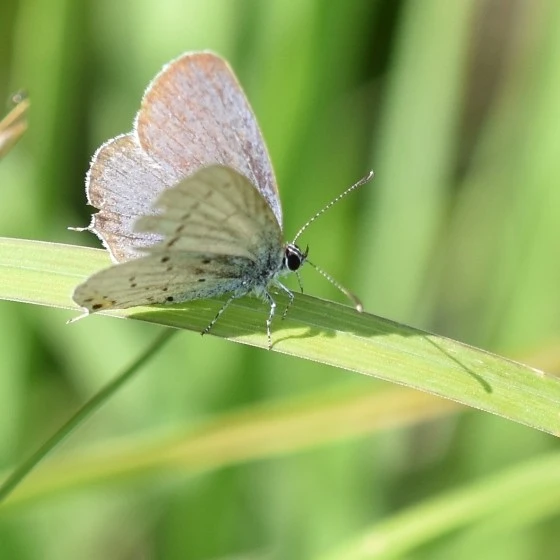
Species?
Cupido argiades (also Elkalyce argiades)
